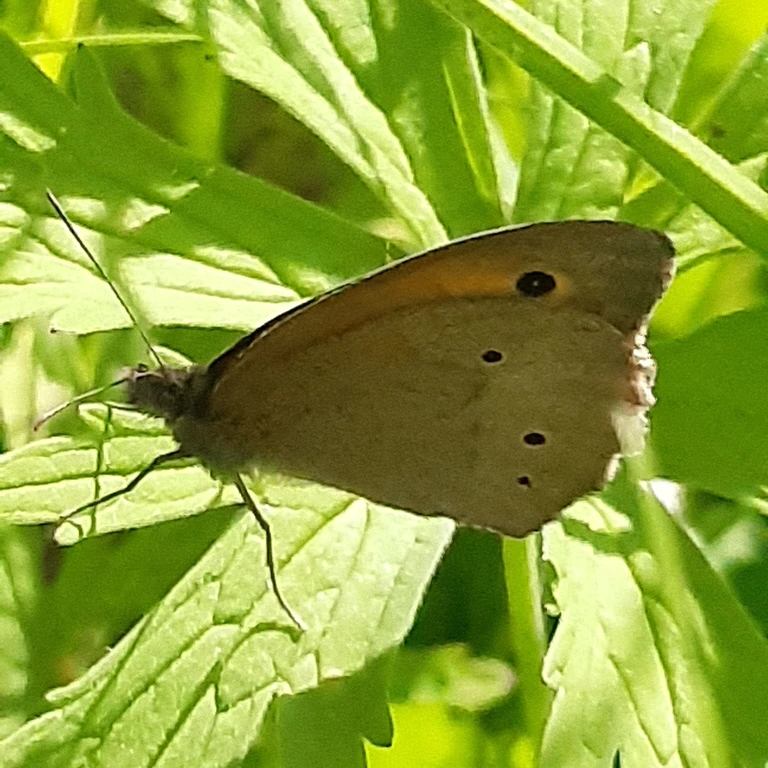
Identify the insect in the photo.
Maniola jurtina
